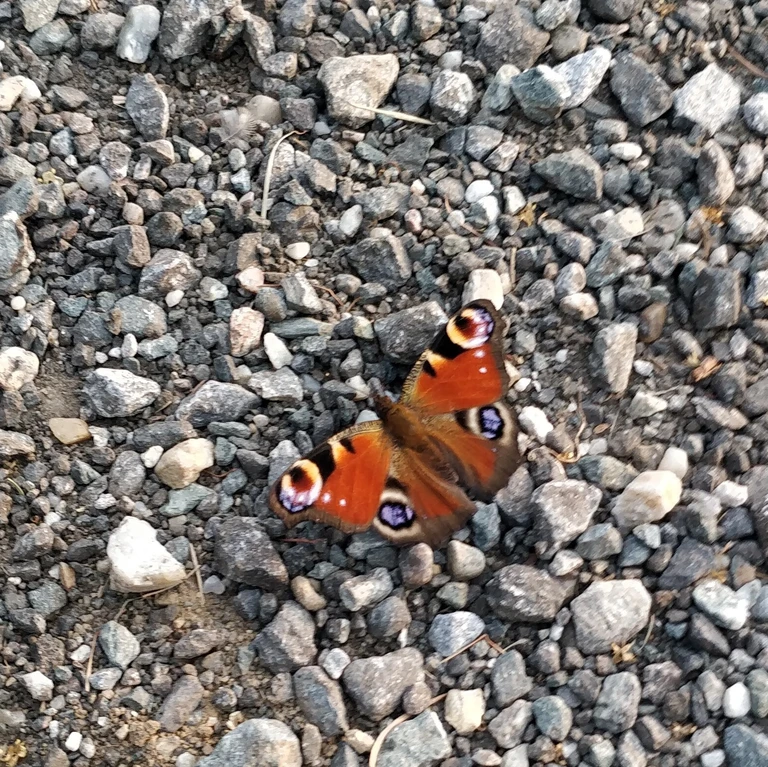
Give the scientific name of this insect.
Aglais io
